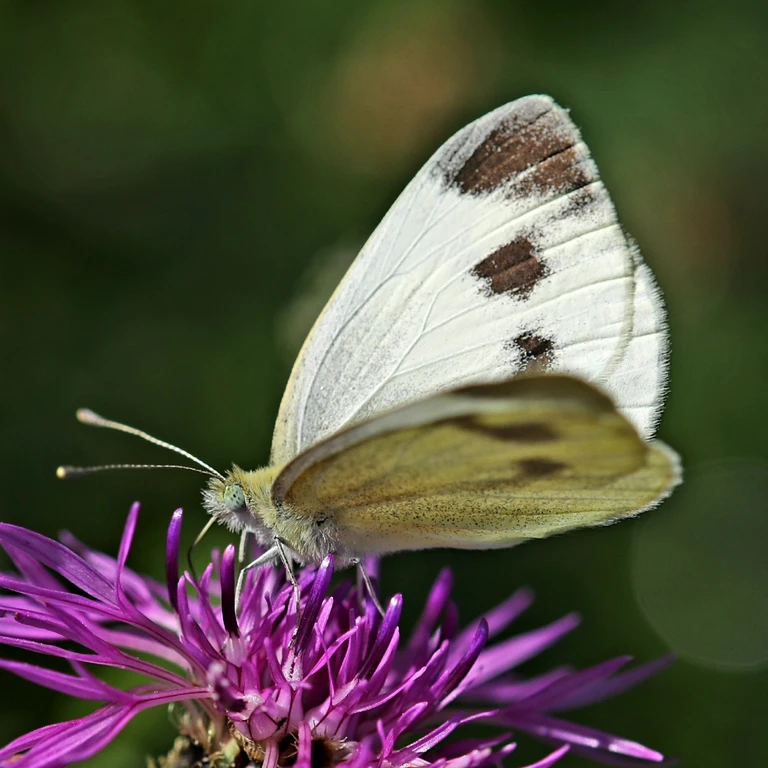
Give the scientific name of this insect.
Pieris mannii
